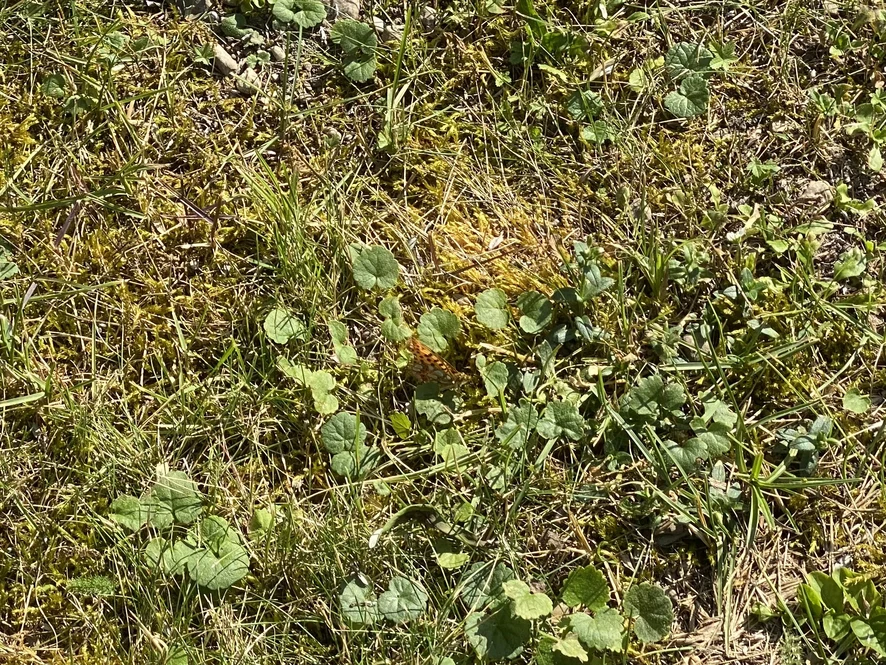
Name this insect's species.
Issoria lathonia
